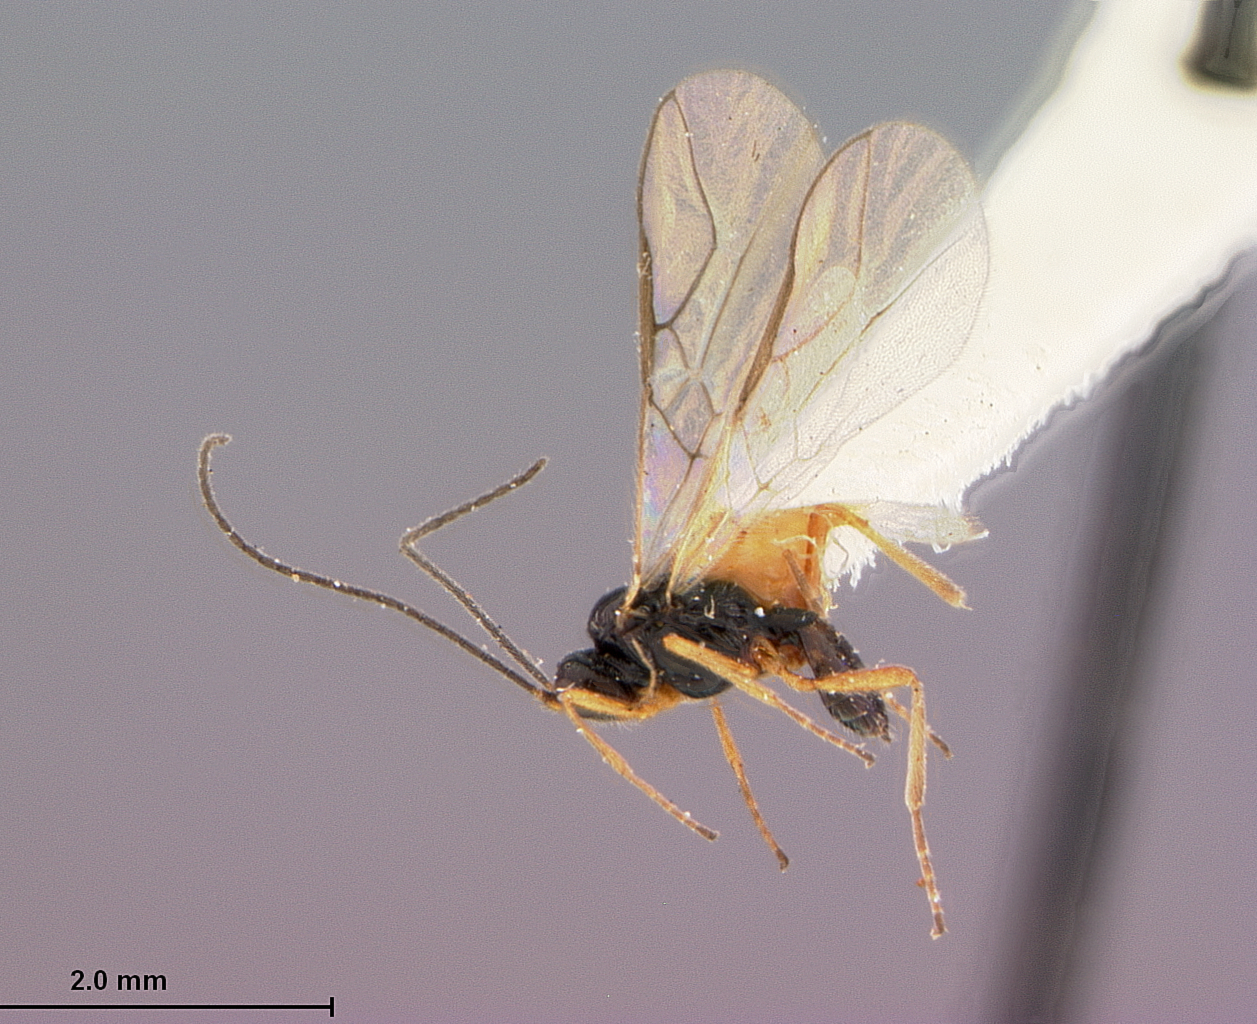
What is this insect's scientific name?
Opius hardmanni
